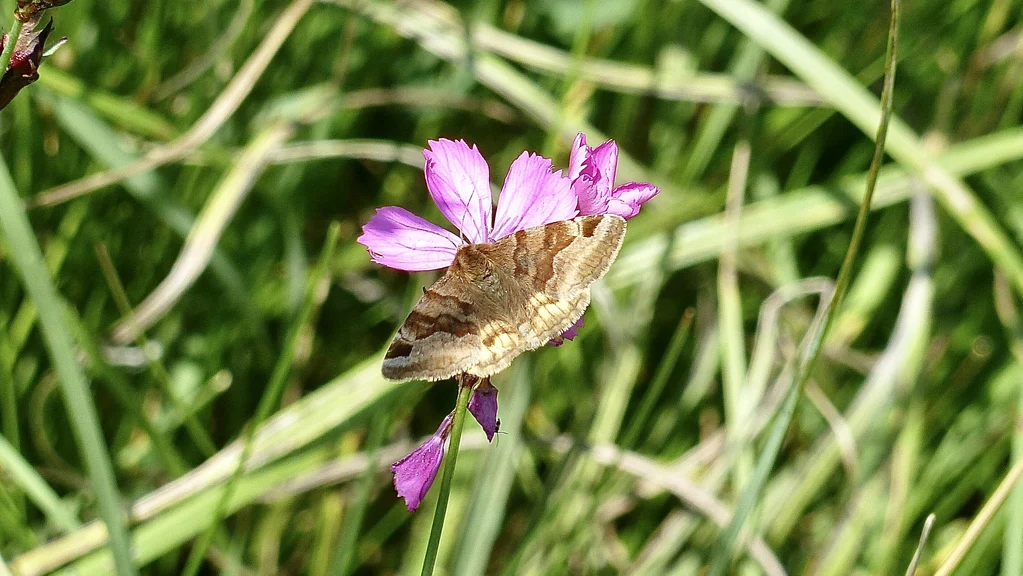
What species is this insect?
Euclidia glyphica
